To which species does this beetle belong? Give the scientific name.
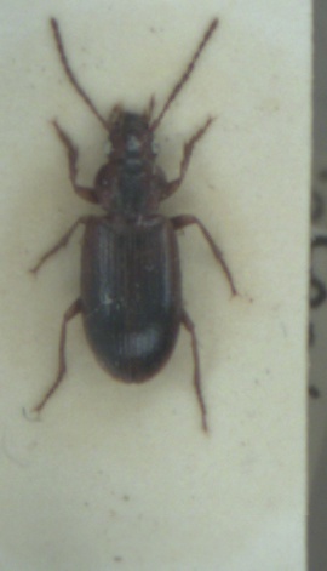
Dicheirotrichus gustavii
